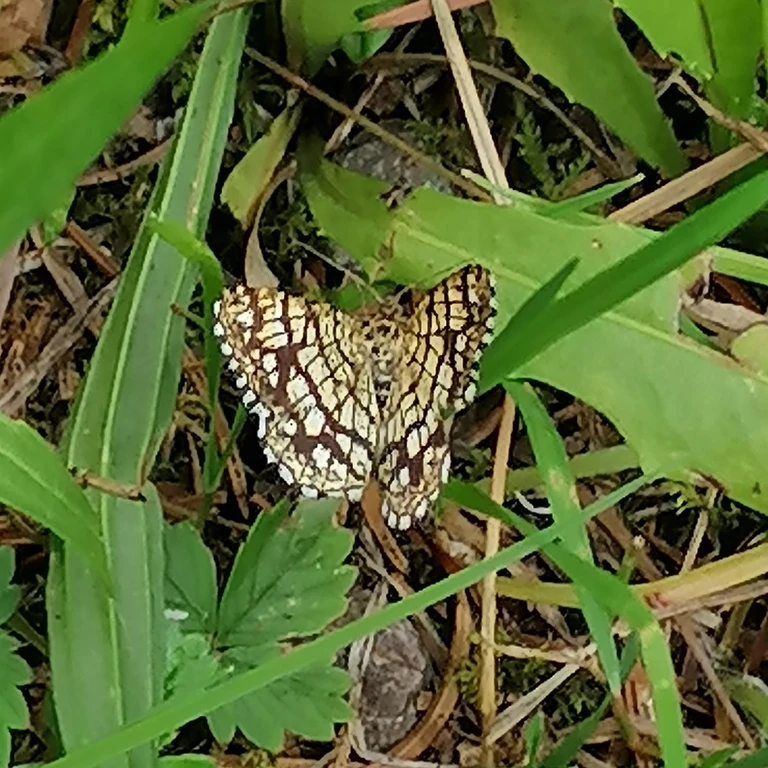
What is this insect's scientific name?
Chiasmia clathrata
